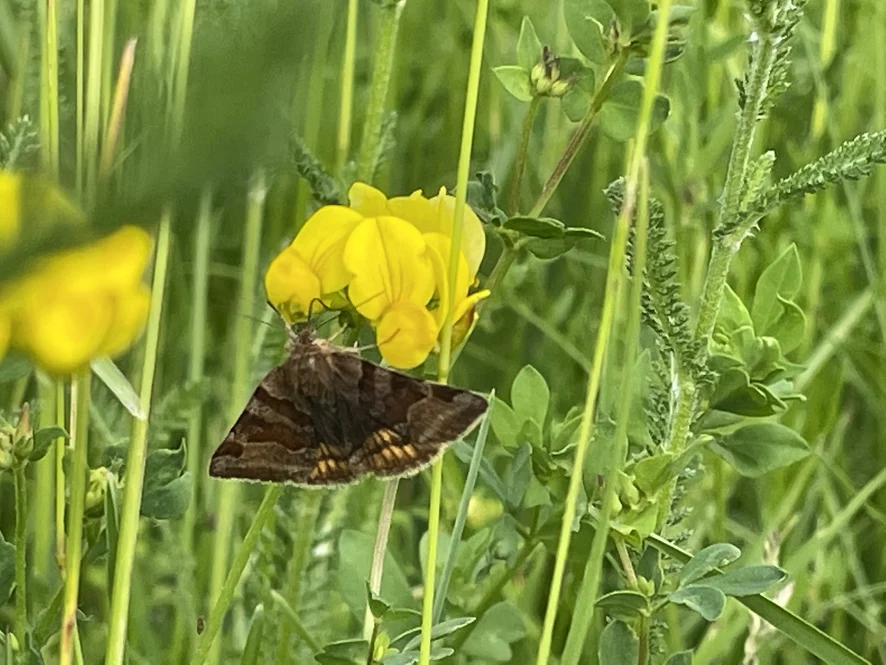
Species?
Euclidia glyphica
